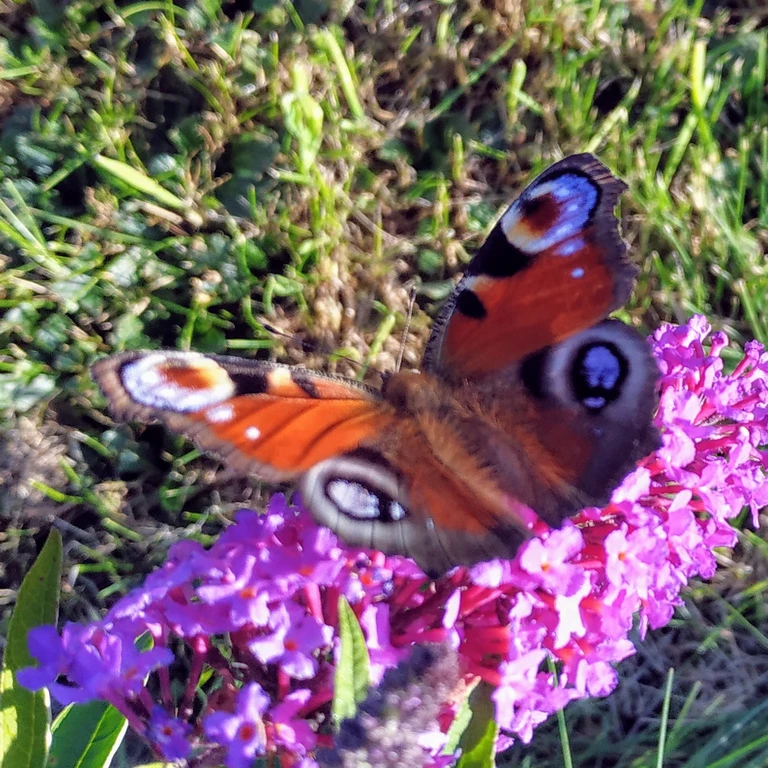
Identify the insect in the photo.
Aglais io
